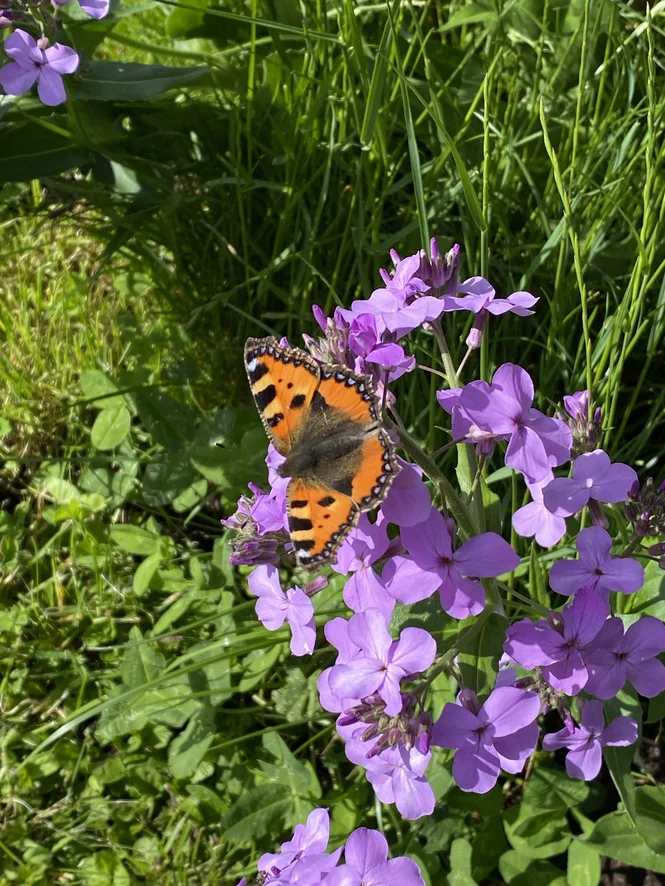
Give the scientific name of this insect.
Aglais urticae
